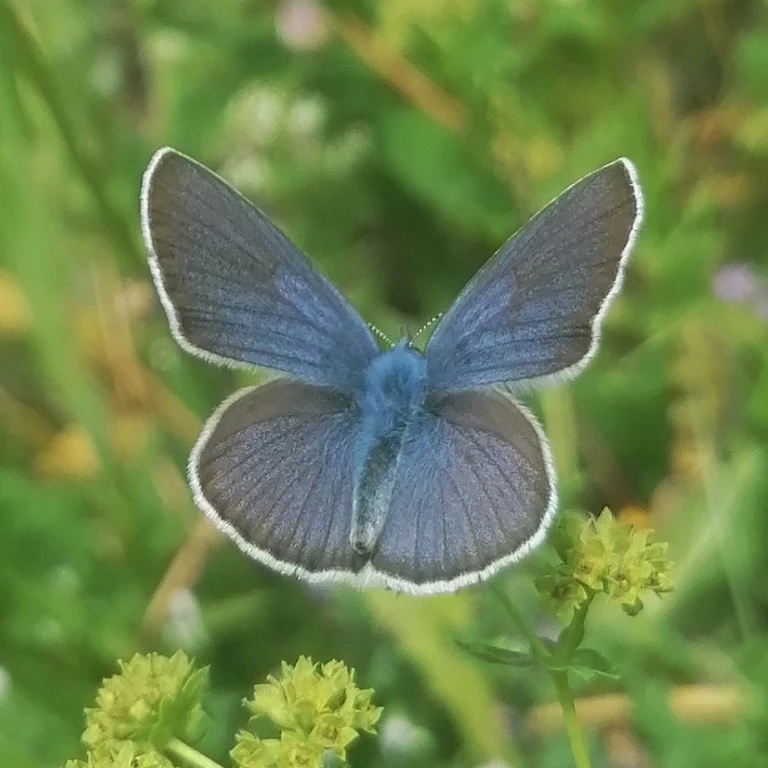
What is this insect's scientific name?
Cyaniris semiargus
